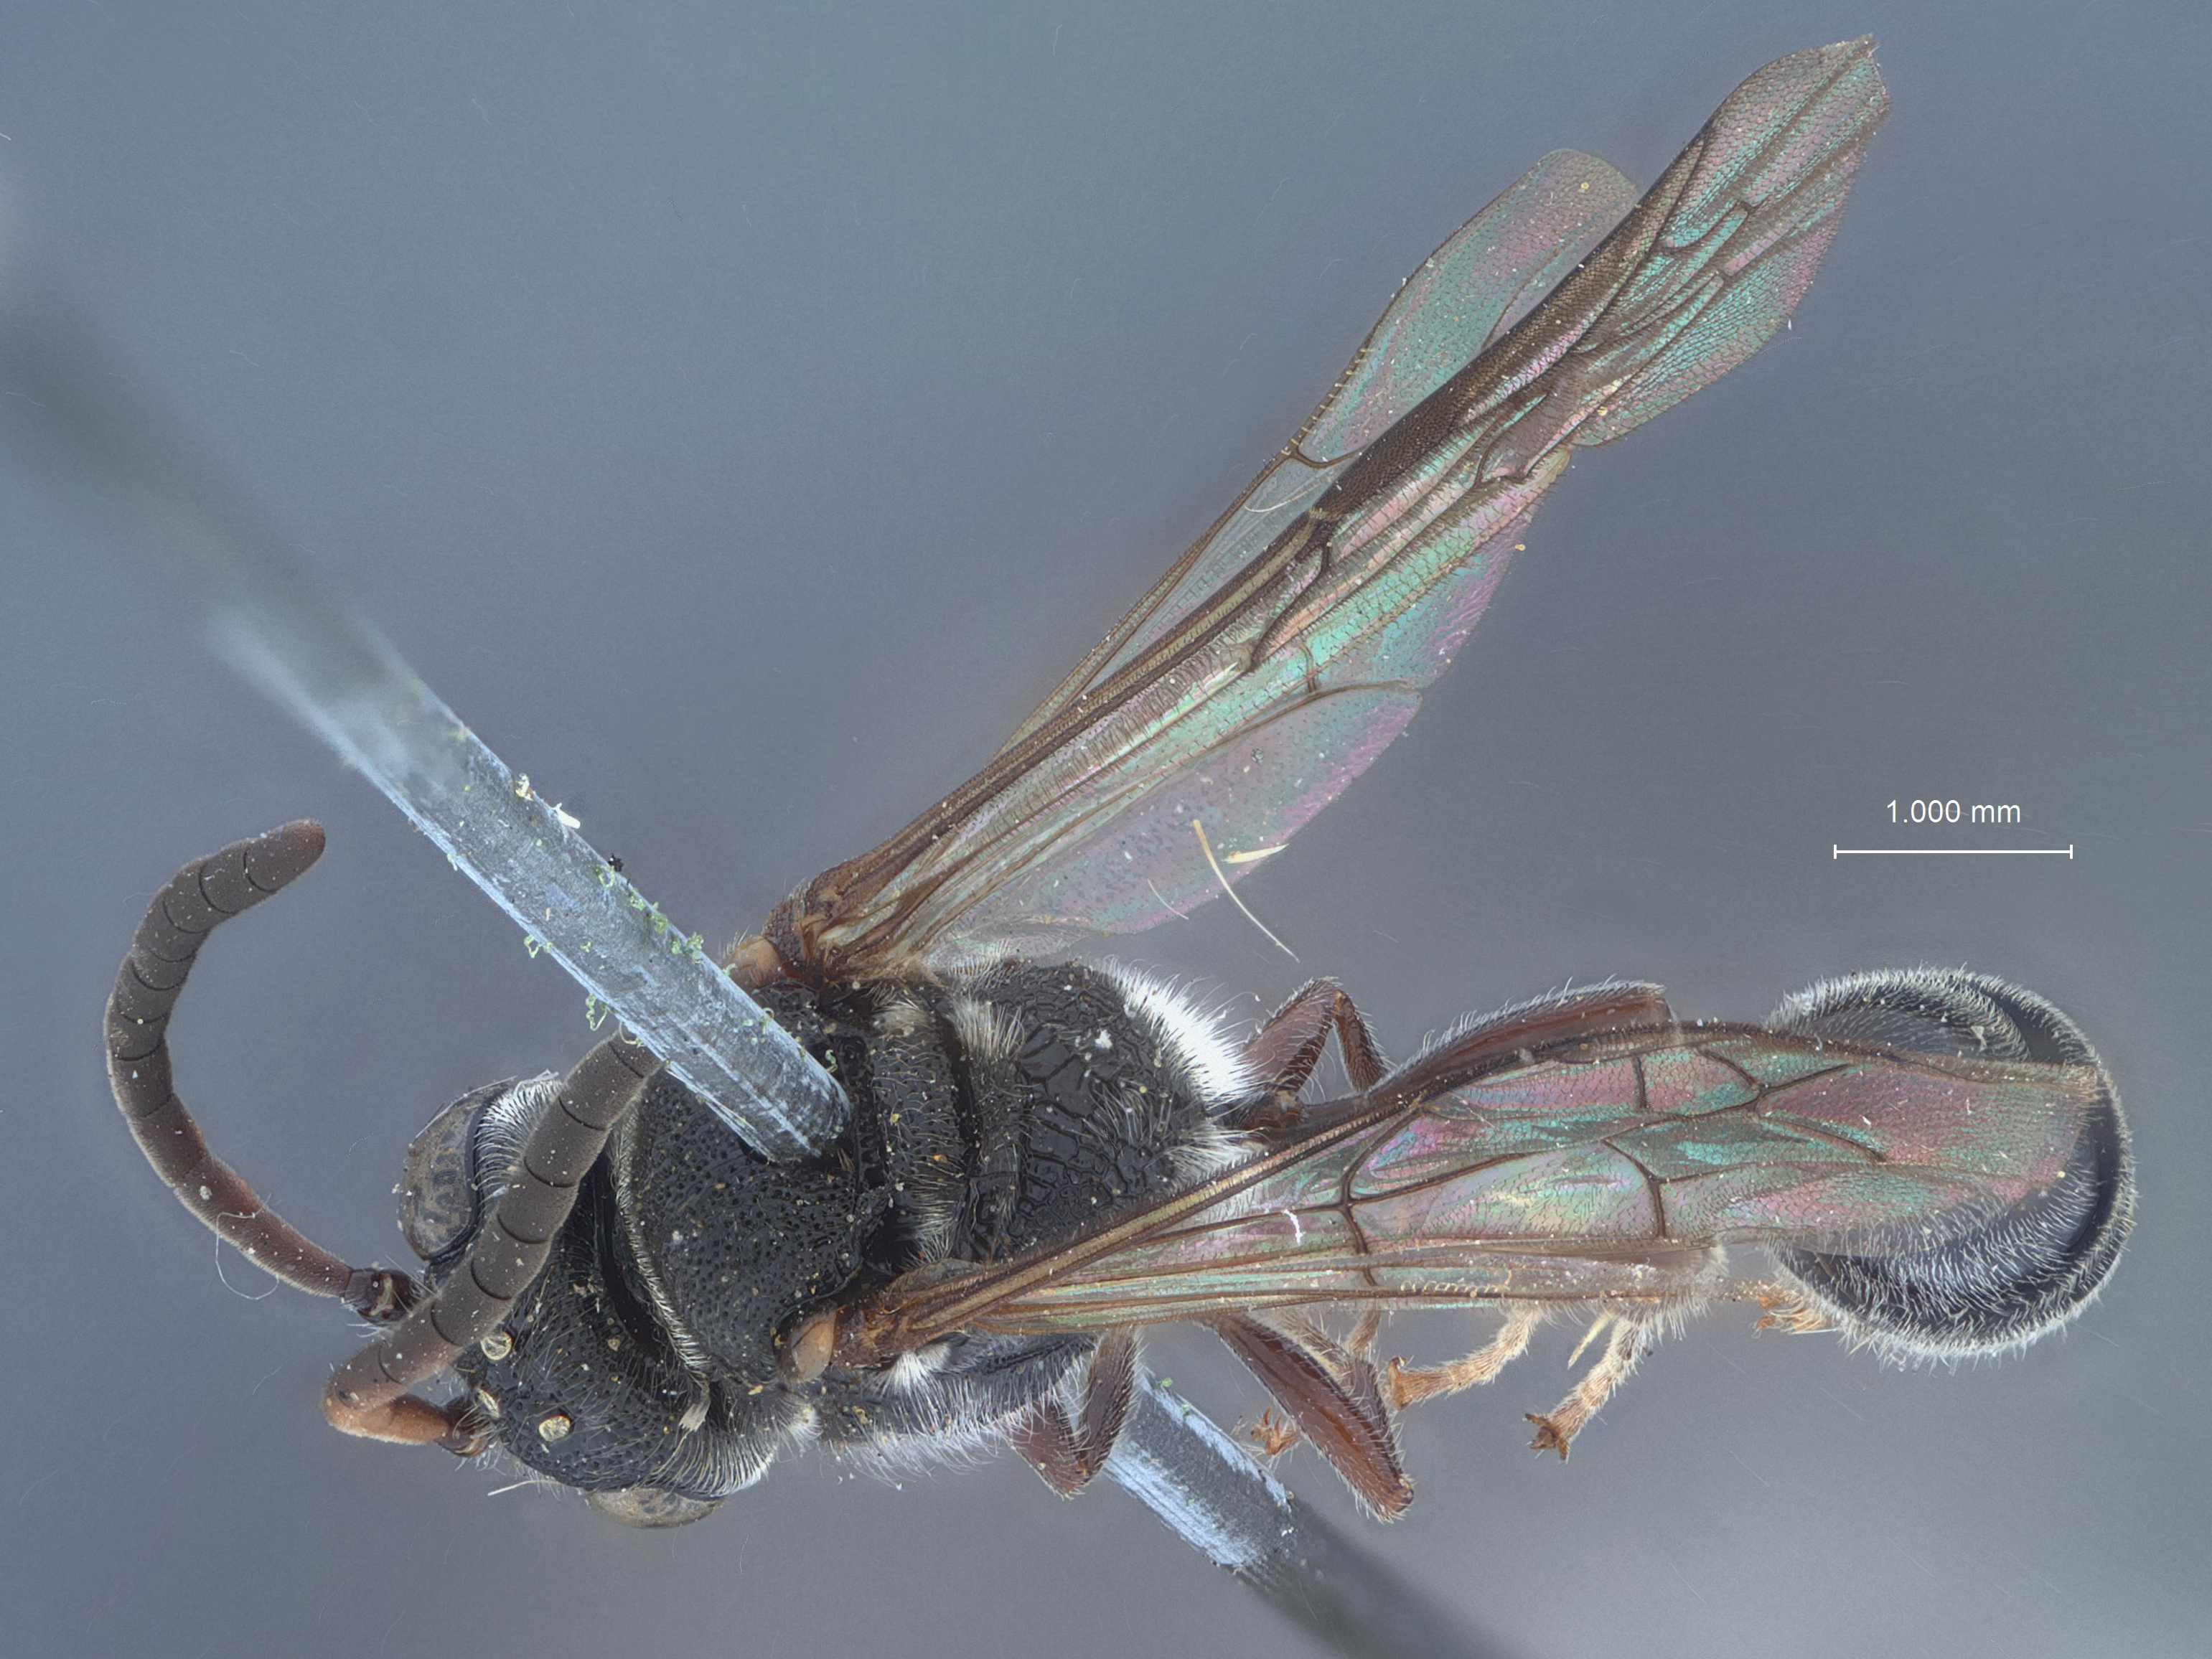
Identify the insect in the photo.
Psen spicatus
